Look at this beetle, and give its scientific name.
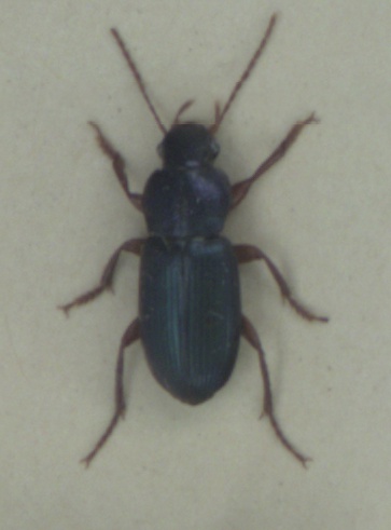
Ophonus azureus
